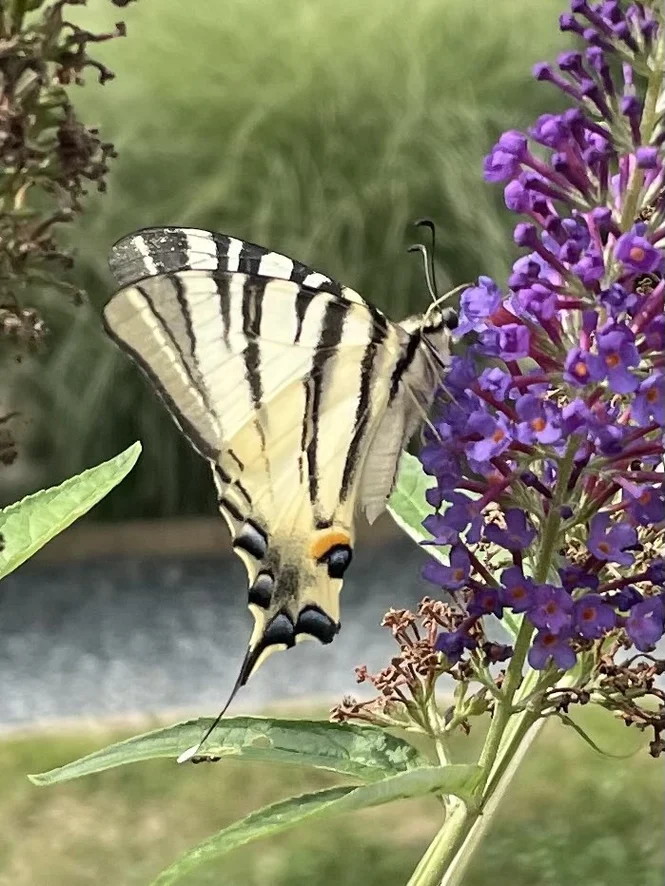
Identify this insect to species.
Iphiclides podalirius
